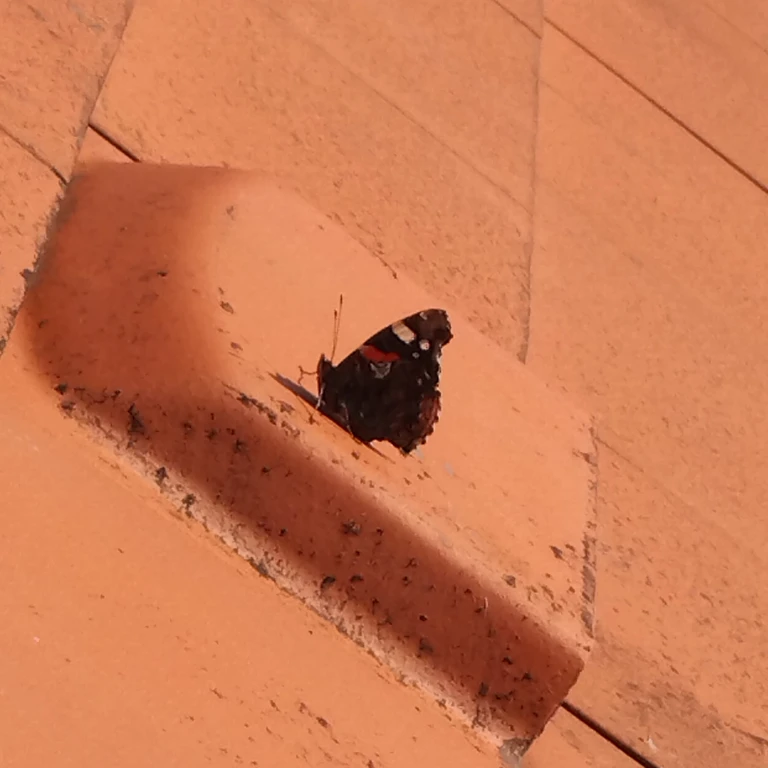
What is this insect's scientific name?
Vanessa atalanta
